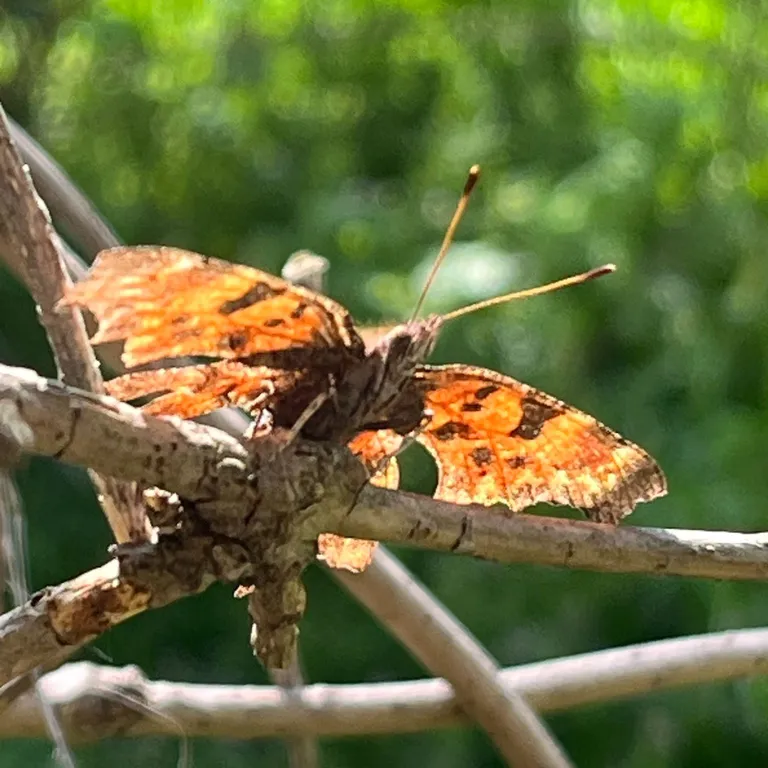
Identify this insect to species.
Polygonia c-album
